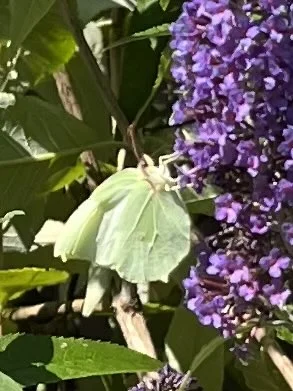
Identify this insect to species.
Gonepteryx rhamni
